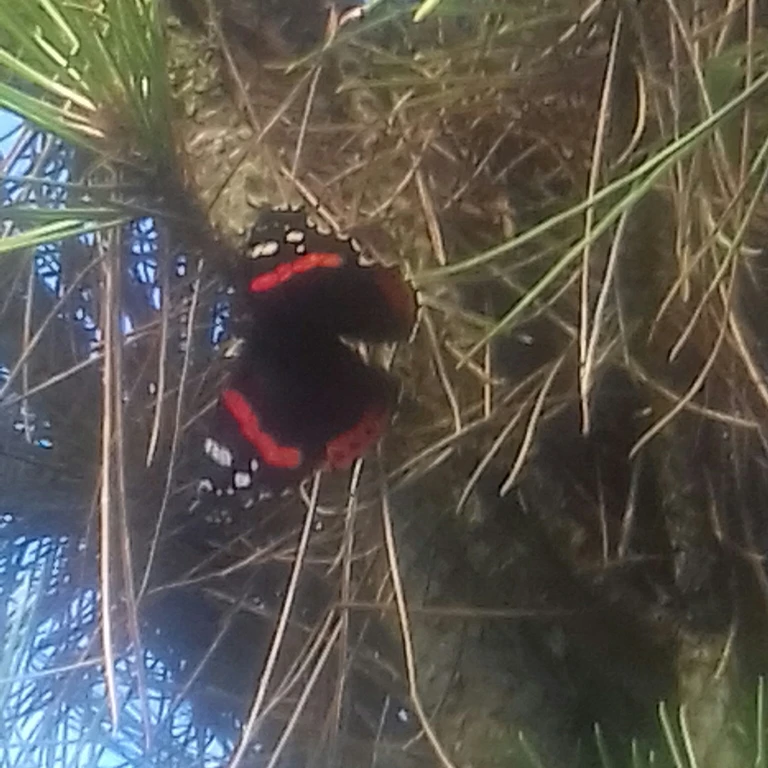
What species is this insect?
Vanessa atalanta
